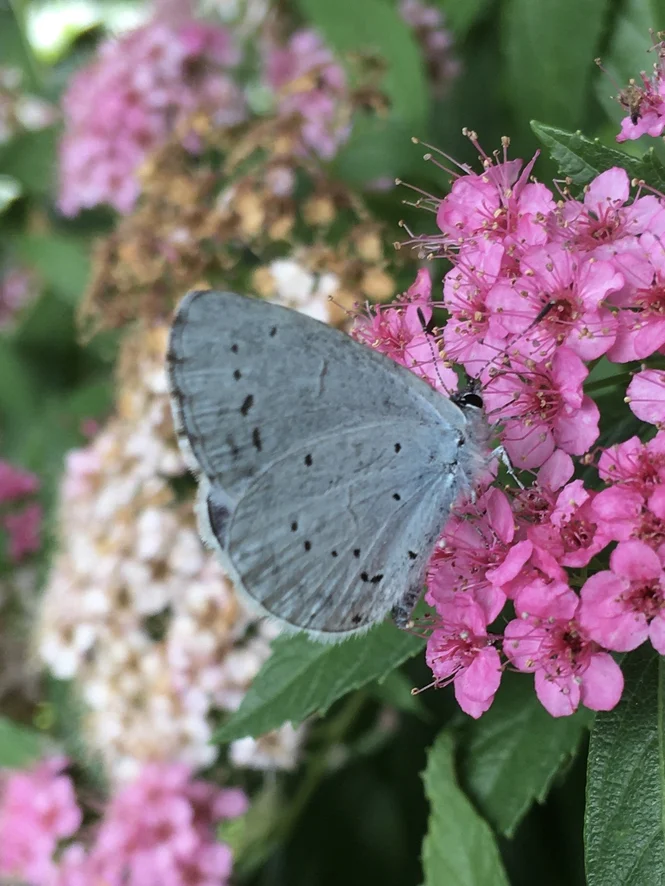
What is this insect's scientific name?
Celastrina argiolus
